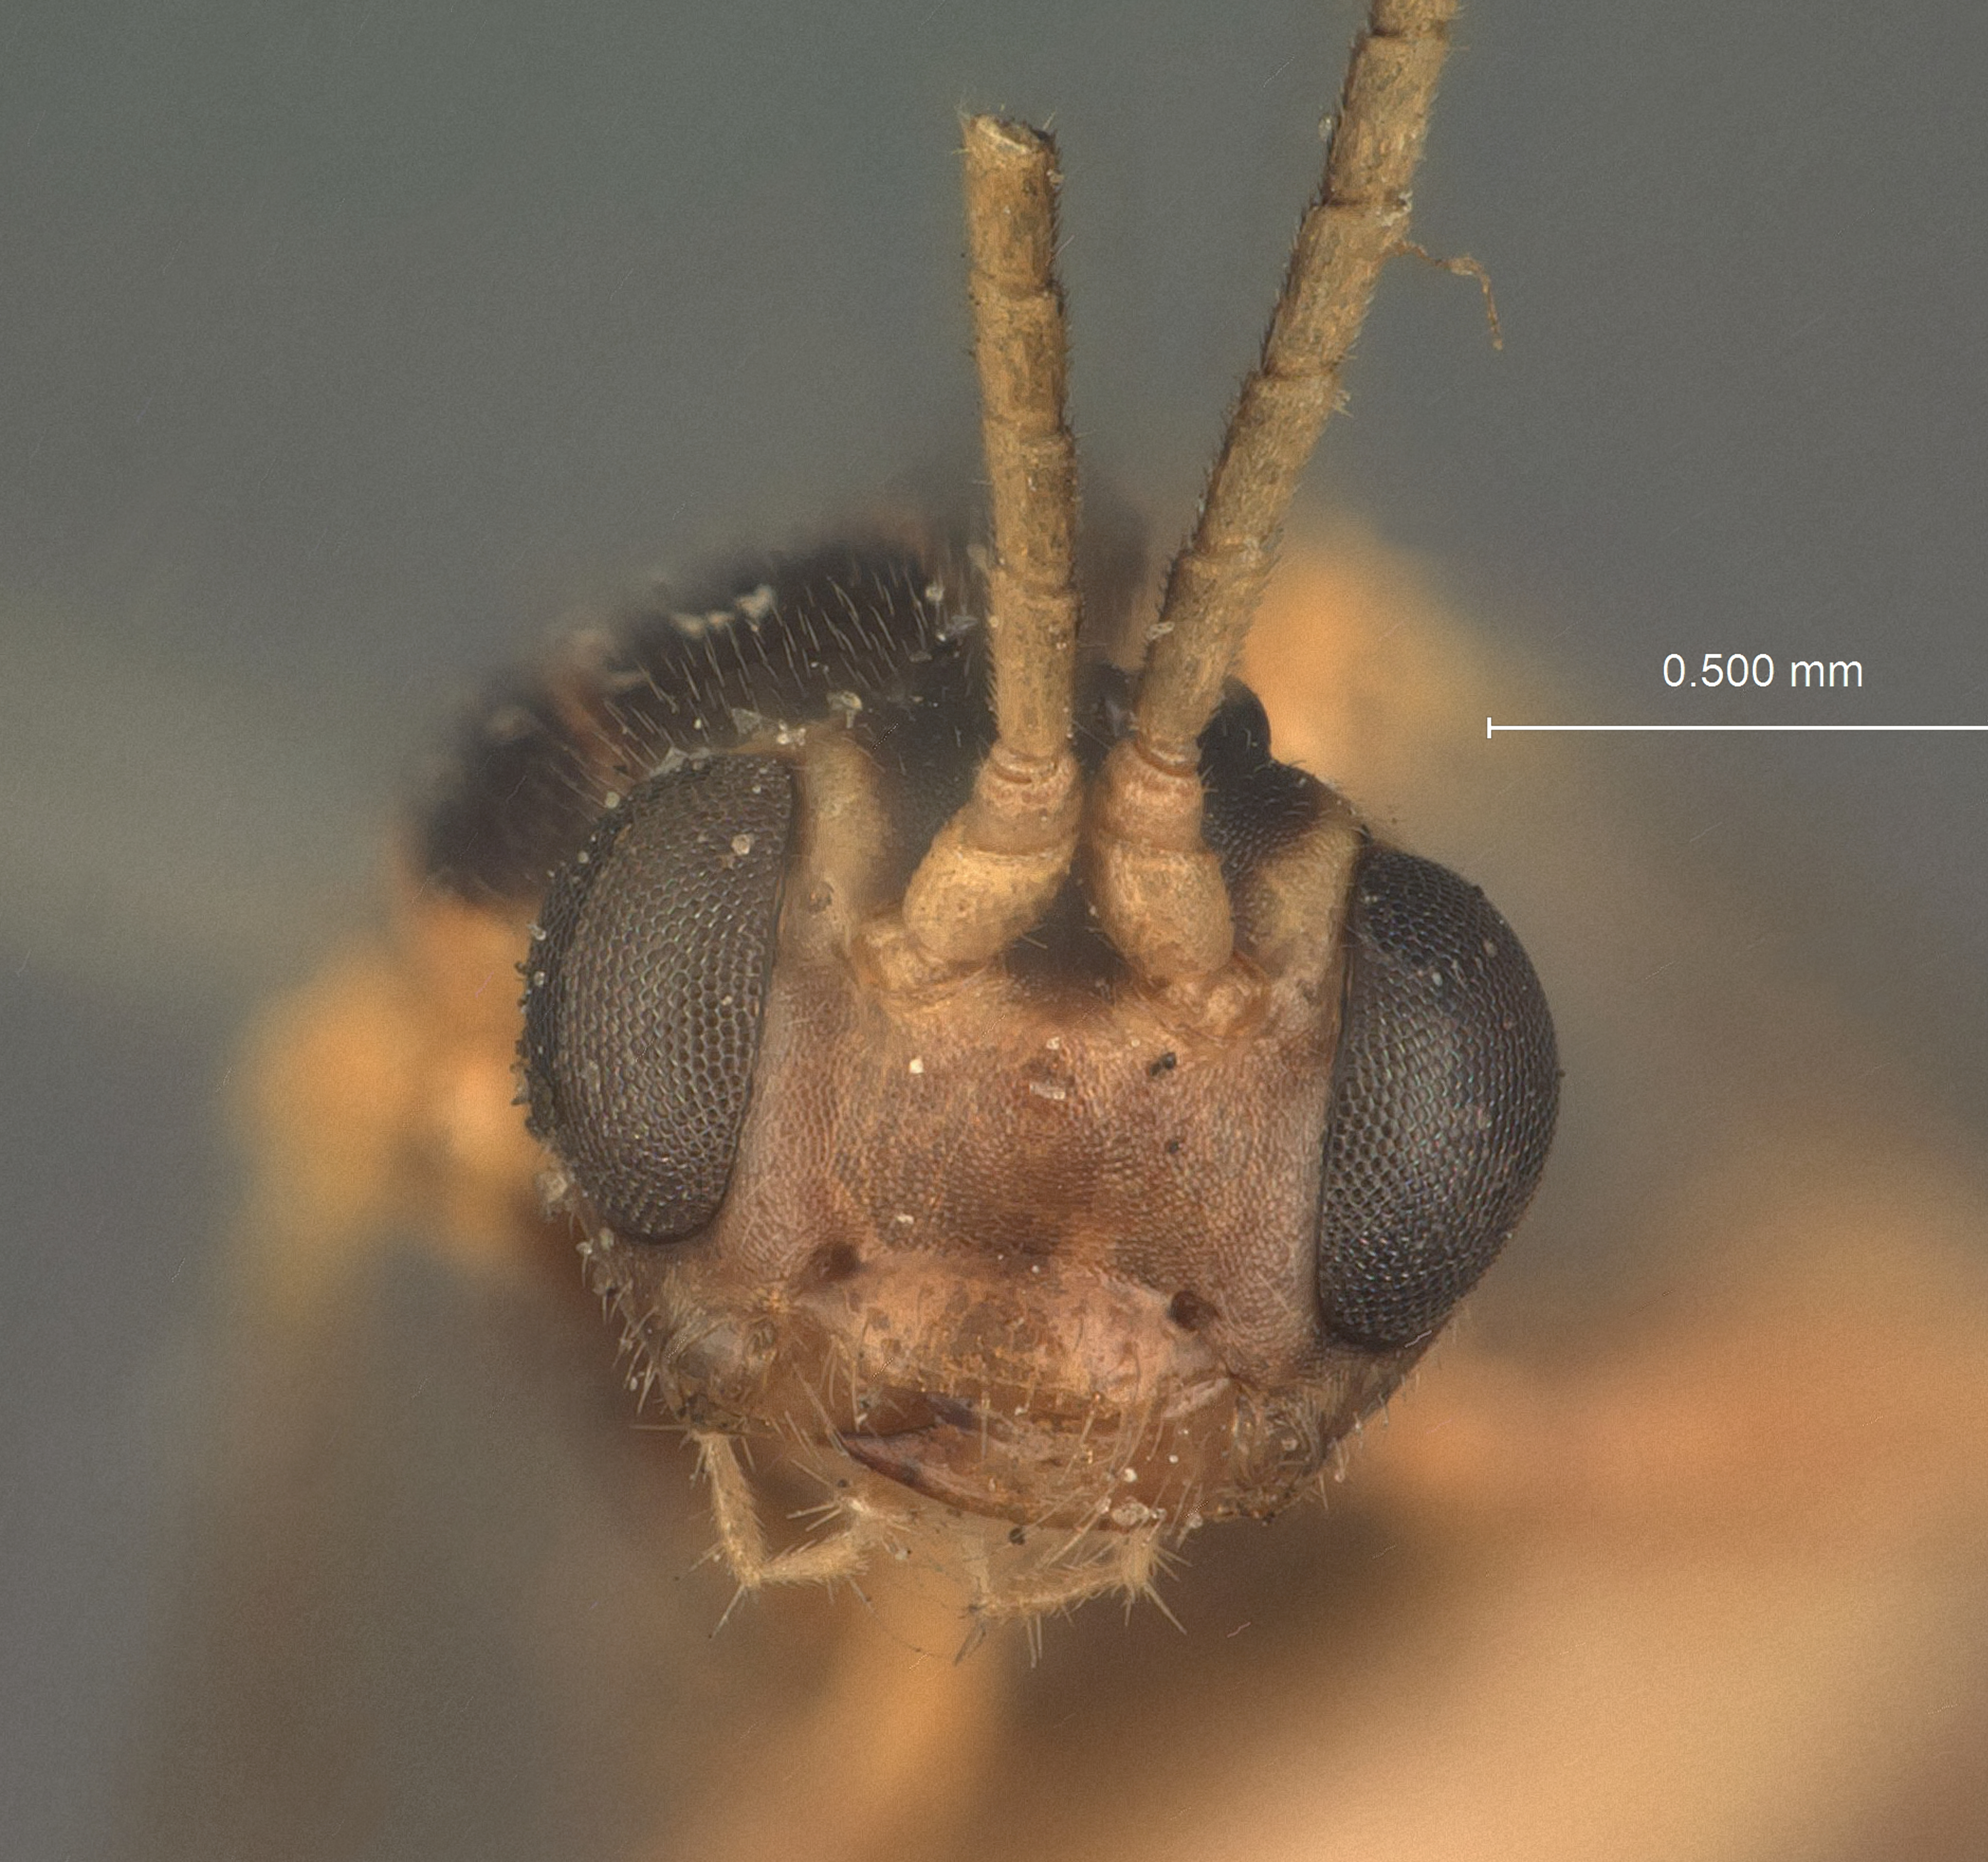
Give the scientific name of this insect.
Lathrolestes pictus
